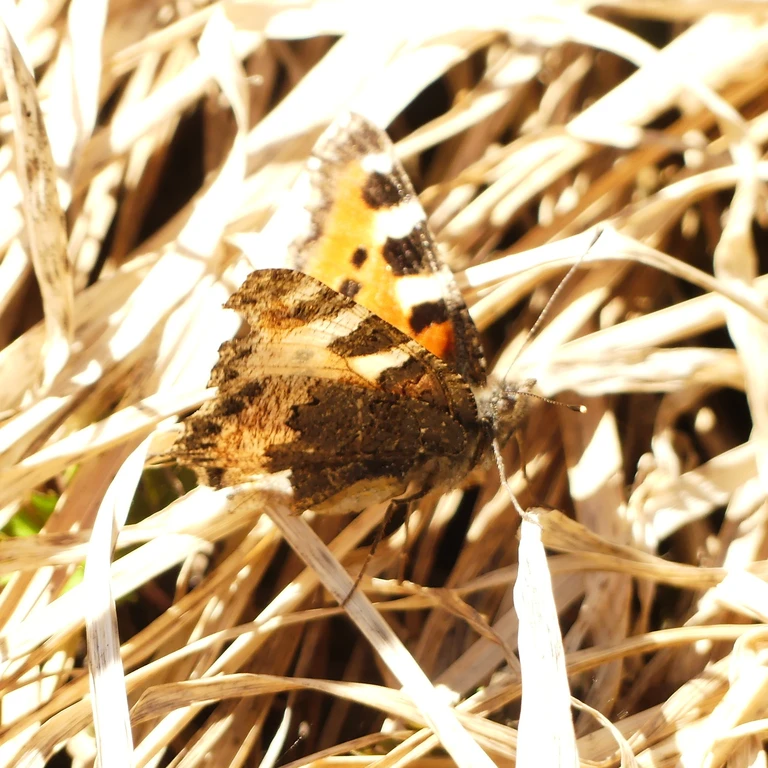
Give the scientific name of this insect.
Aglais urticae
